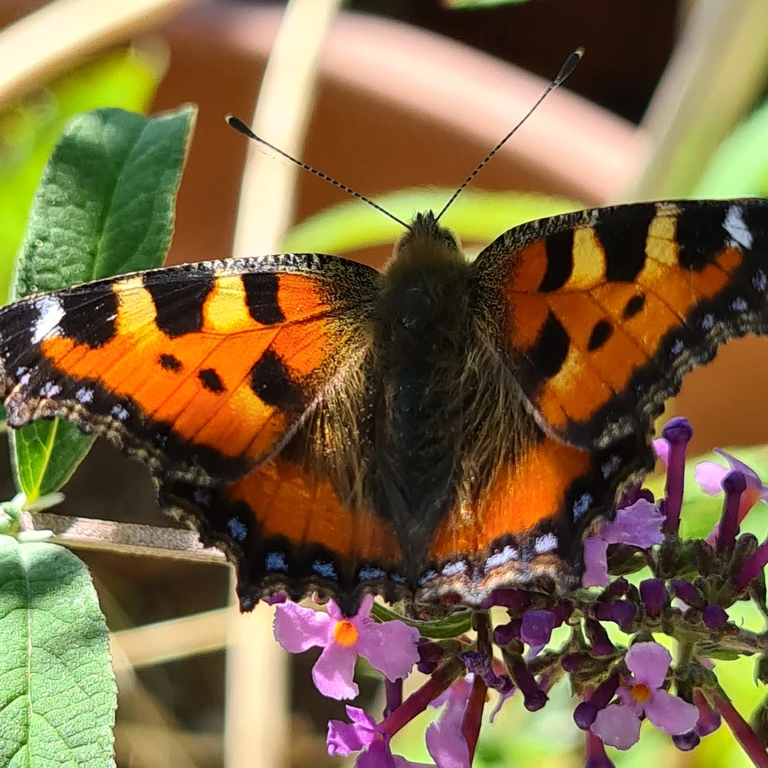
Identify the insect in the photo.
Aglais urticae
